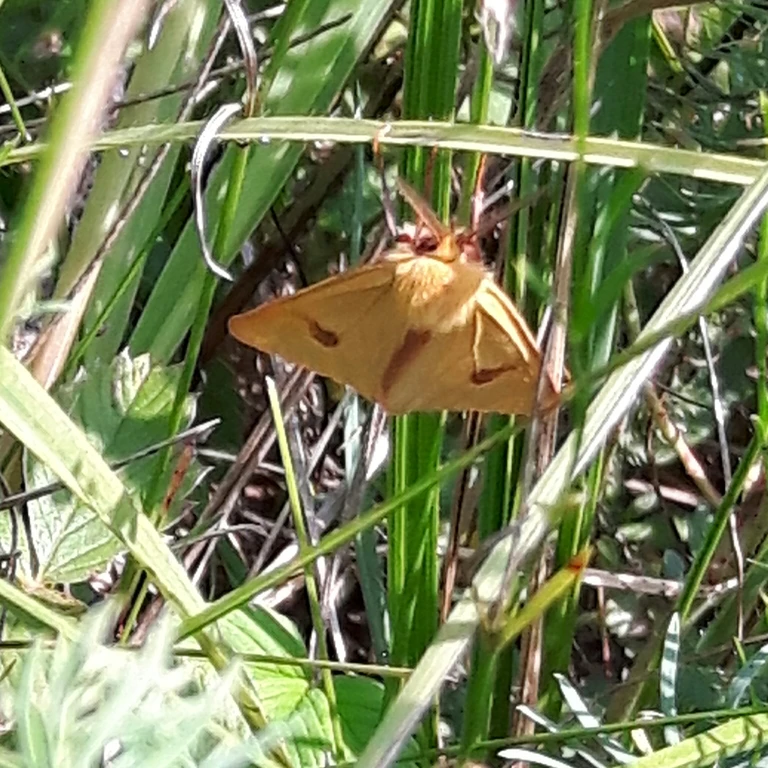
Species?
Diacrisia sannio
